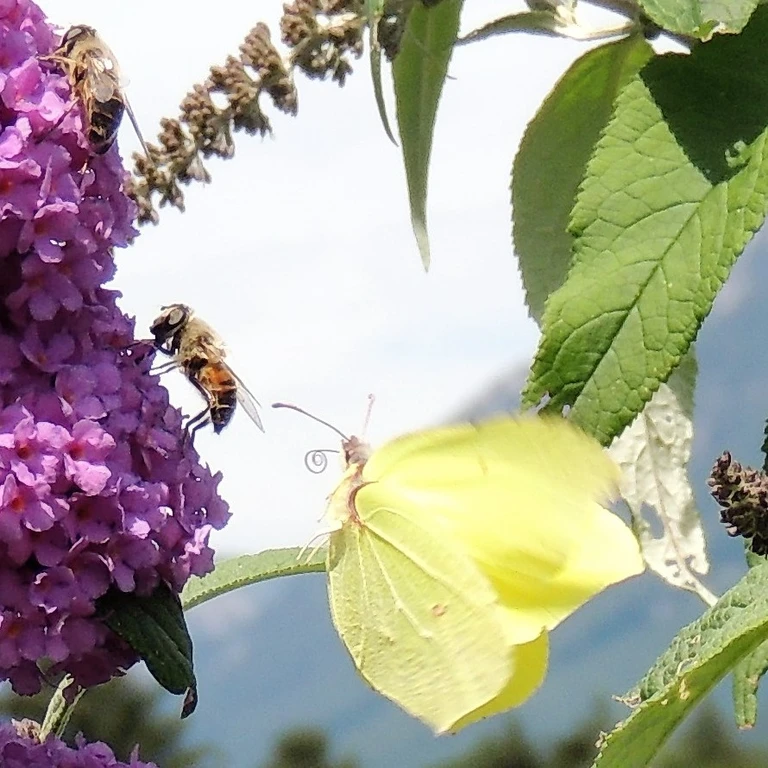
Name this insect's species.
Gonepteryx rhamni
